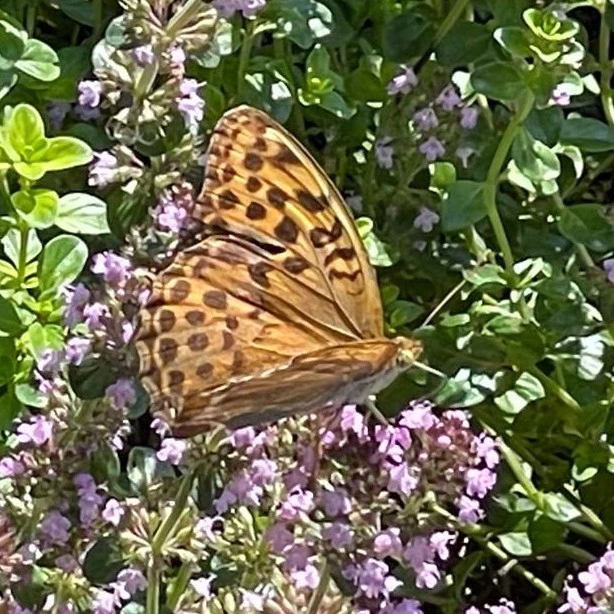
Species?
Argynnis paphia
